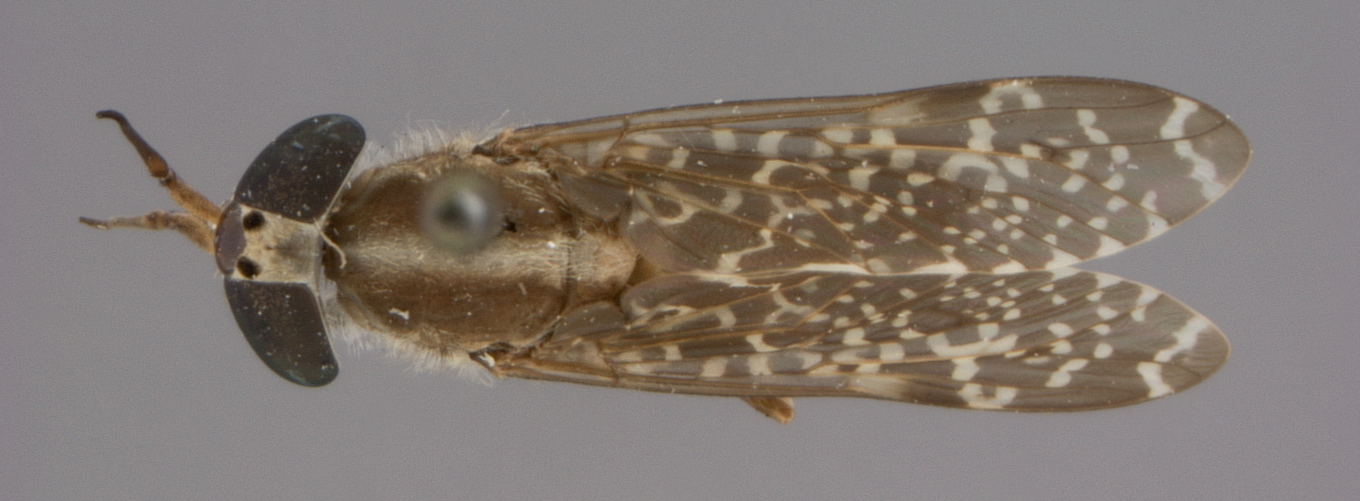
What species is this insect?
Haematopota hainani
